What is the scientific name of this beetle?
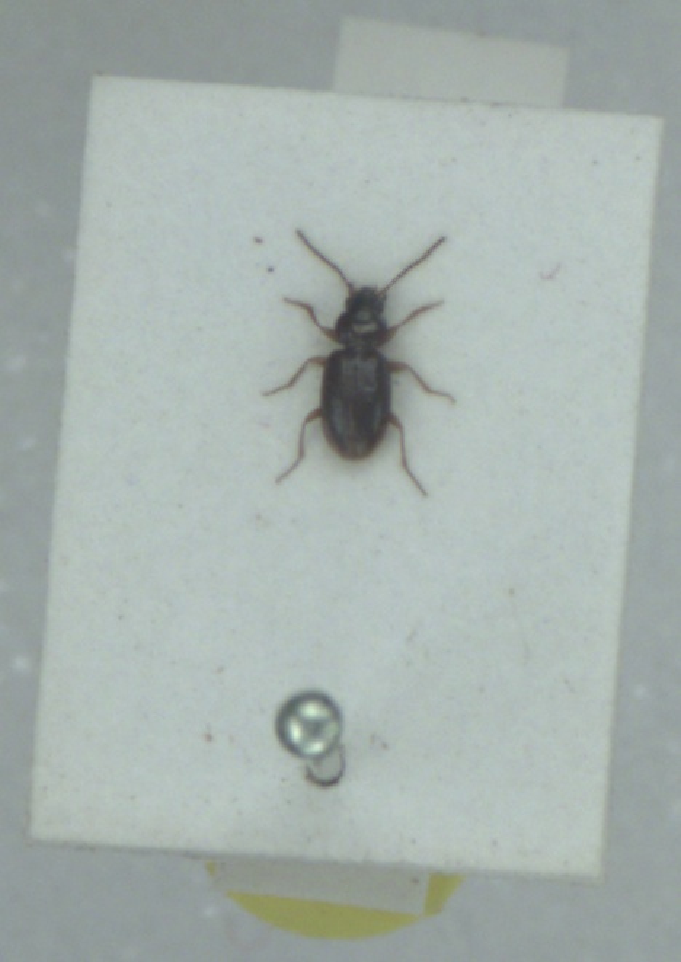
Bembidion clarkei
